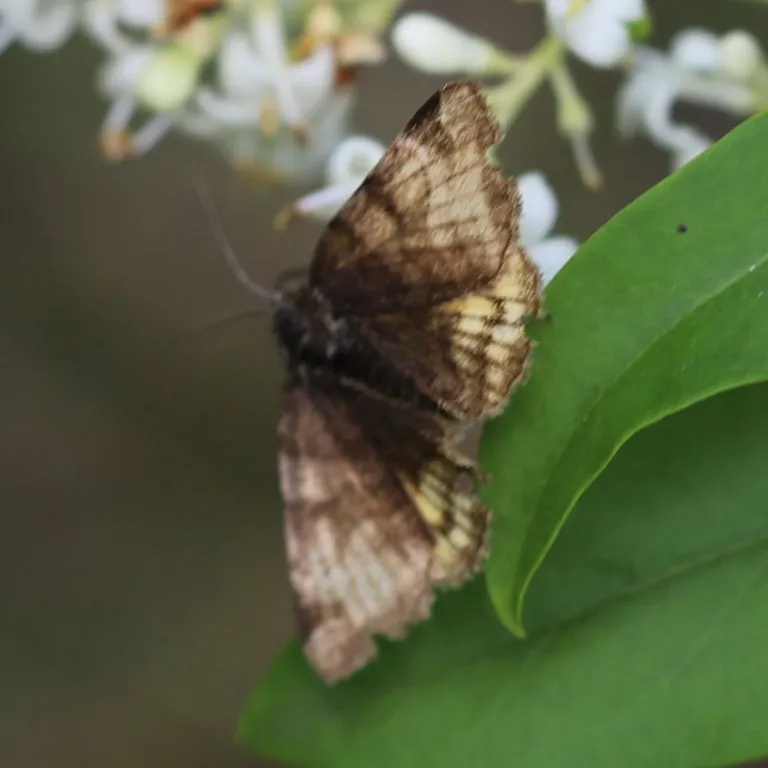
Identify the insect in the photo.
Euclidia glyphica
